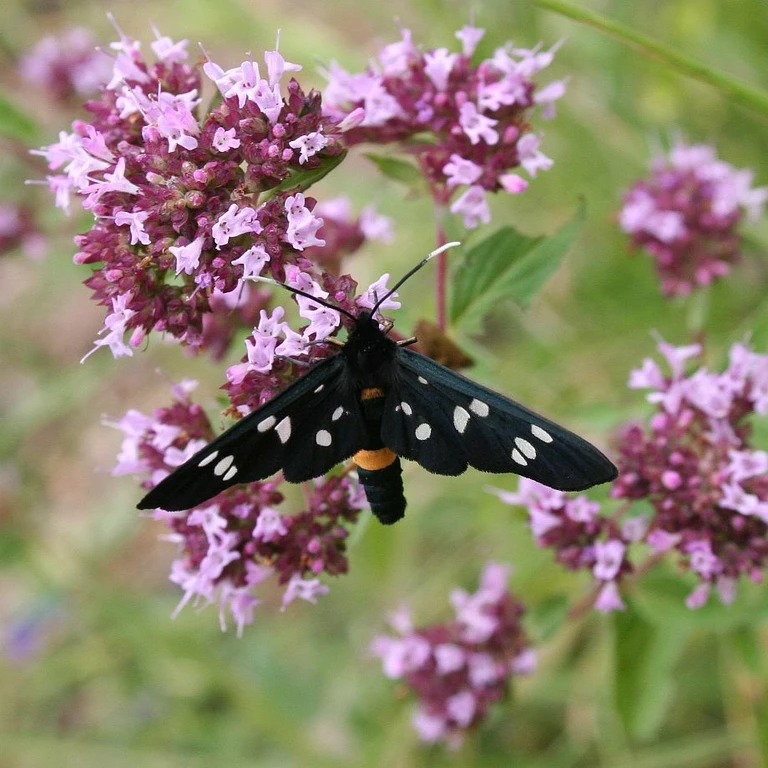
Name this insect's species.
Amata phegea
